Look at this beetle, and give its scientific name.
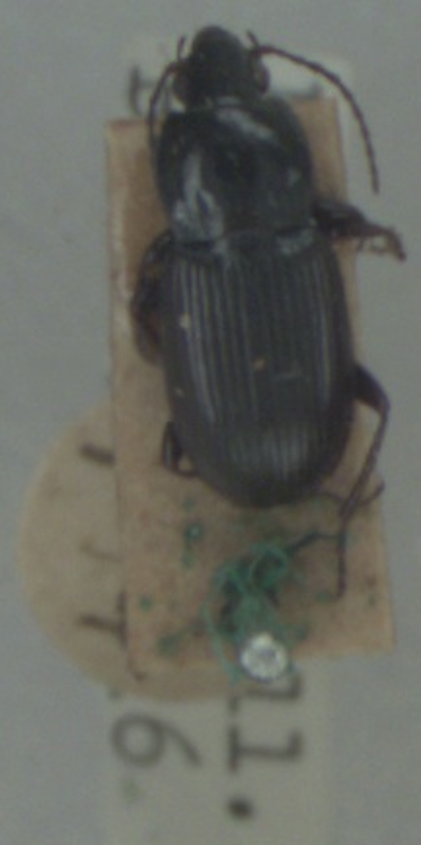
Pterostichus vernalis
